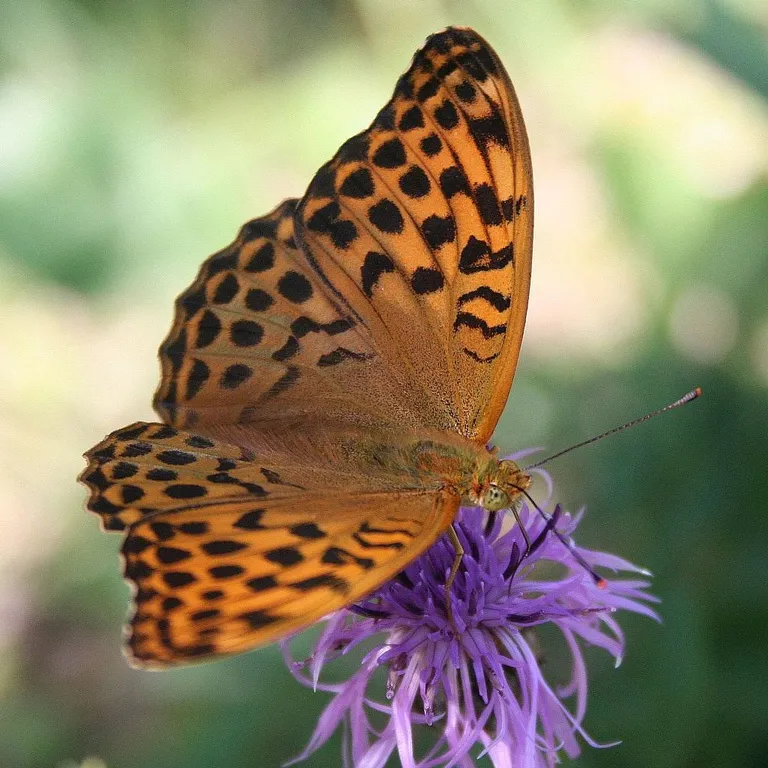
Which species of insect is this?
Argynnis paphia
